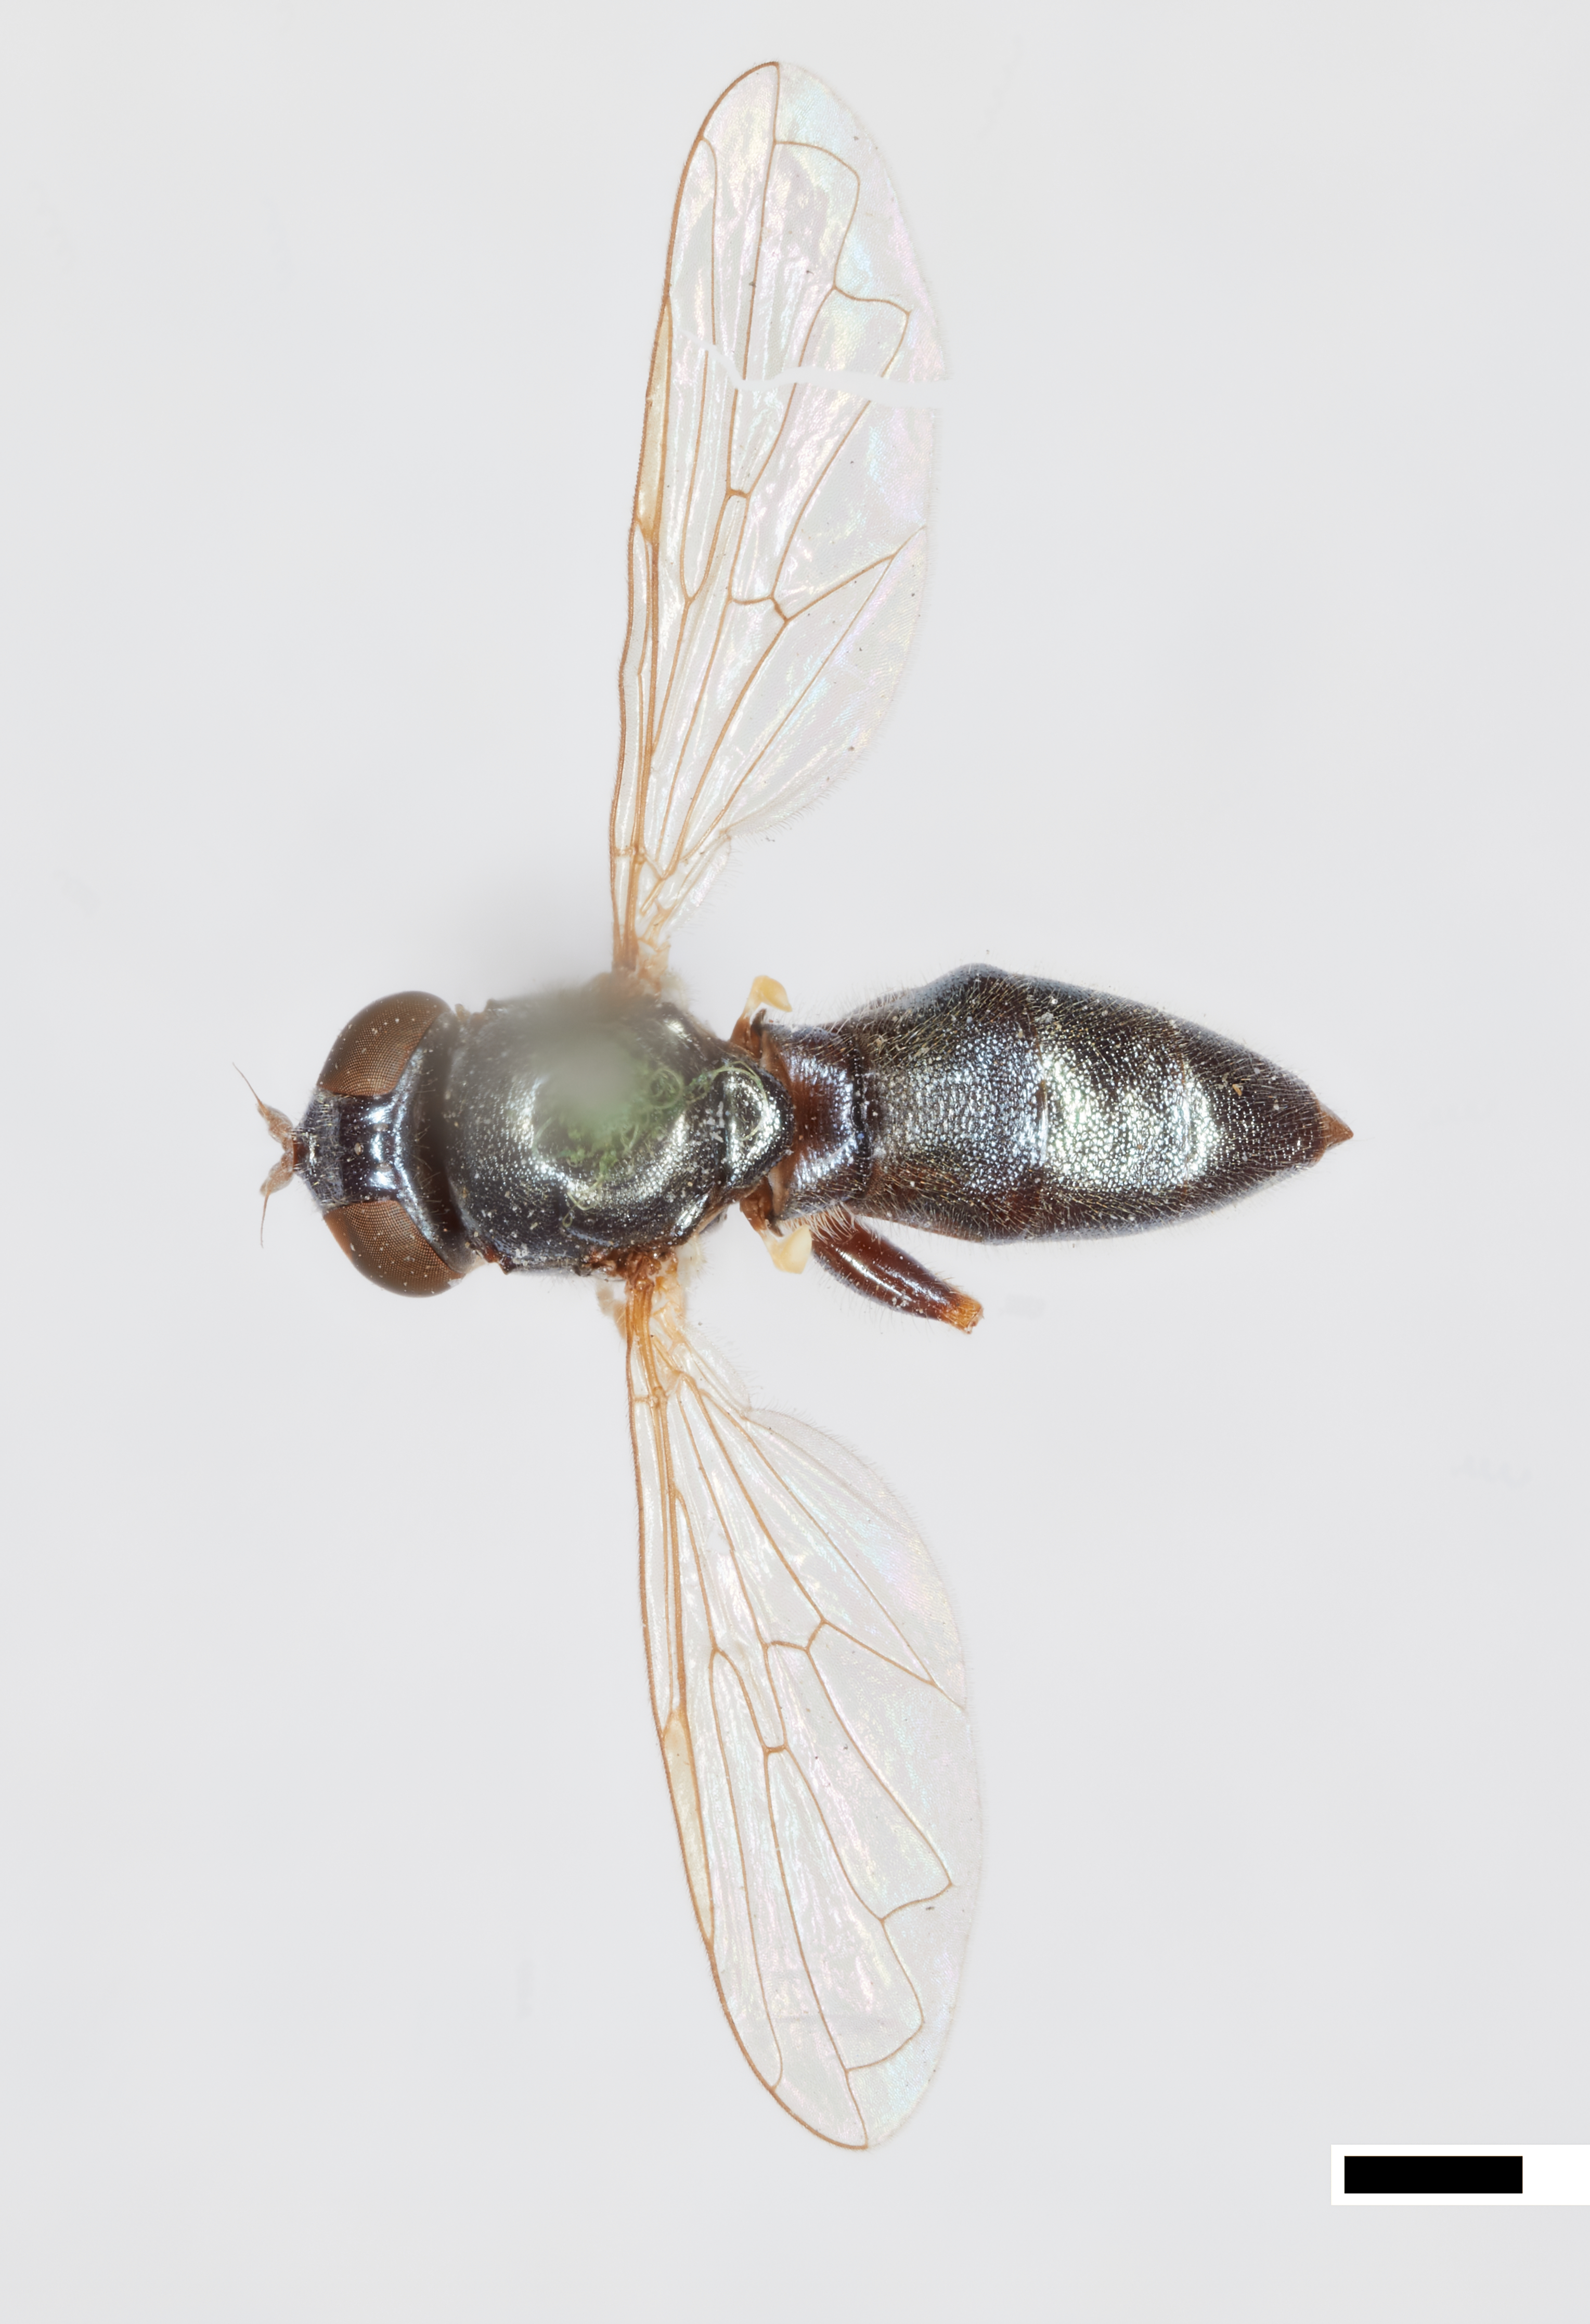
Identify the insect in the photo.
Neoascia distincta
